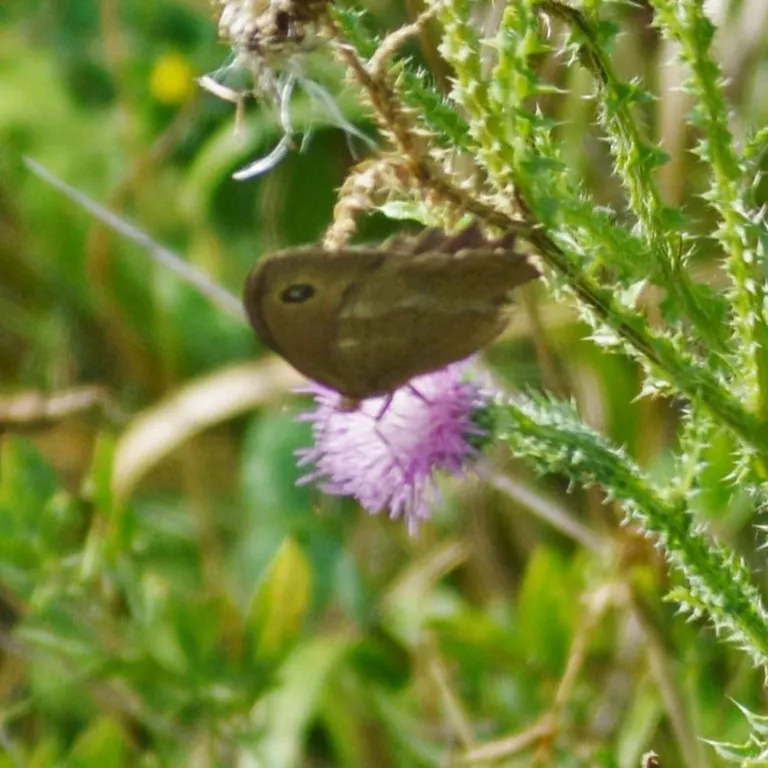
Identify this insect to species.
Minois dryas
